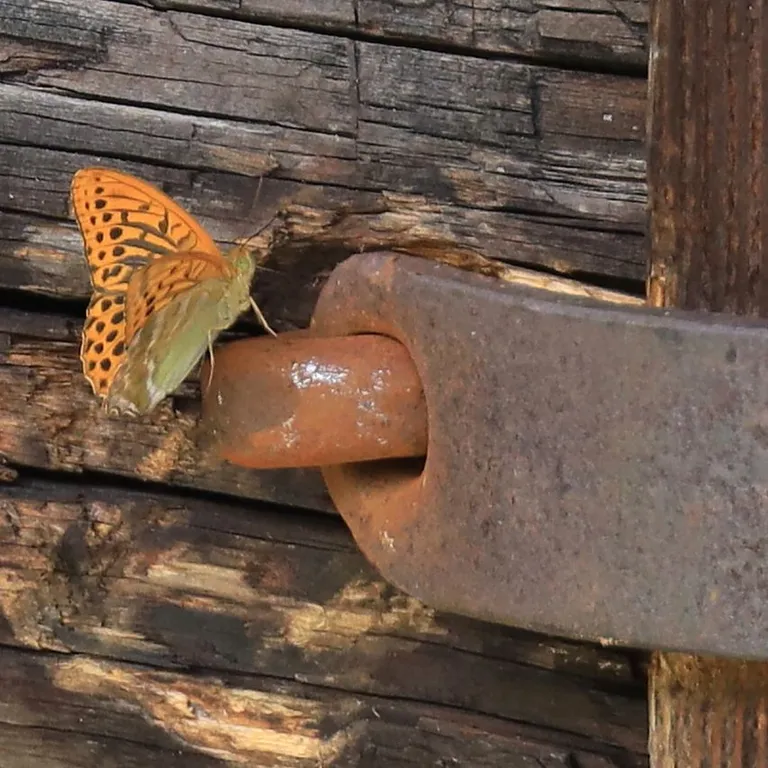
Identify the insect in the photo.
Argynnis paphia
